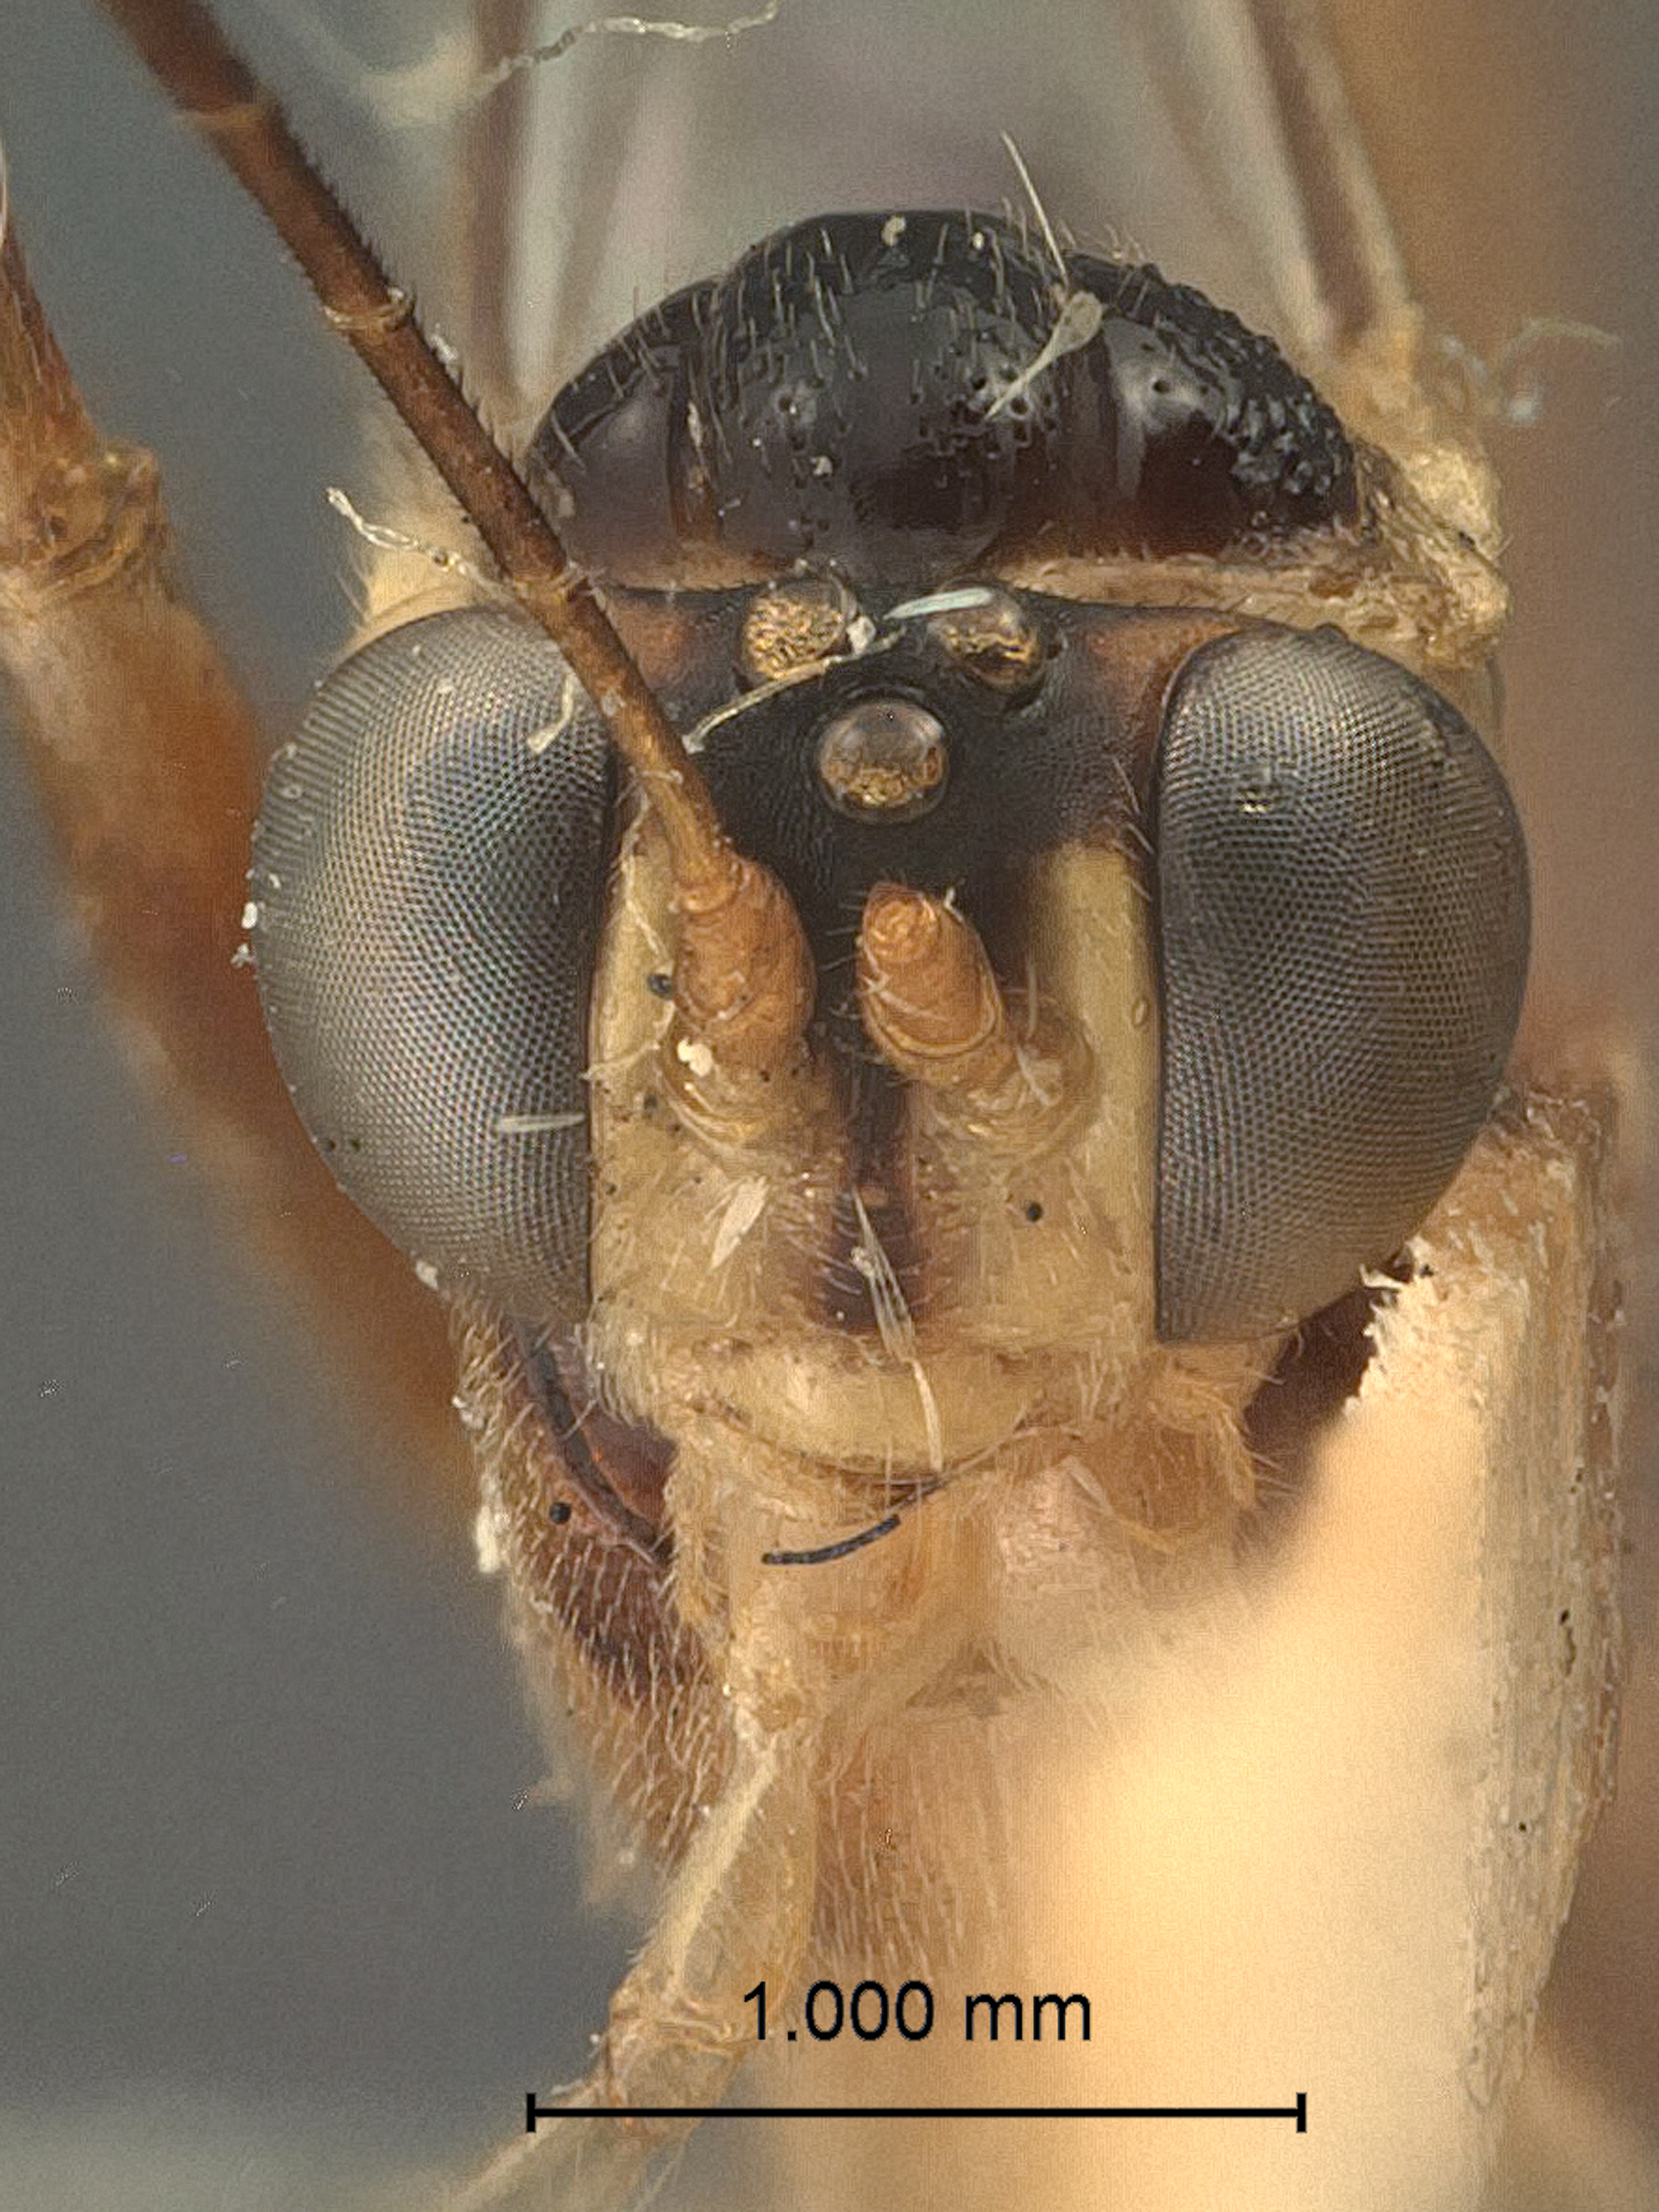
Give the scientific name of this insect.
Xiphosomella stenomae
